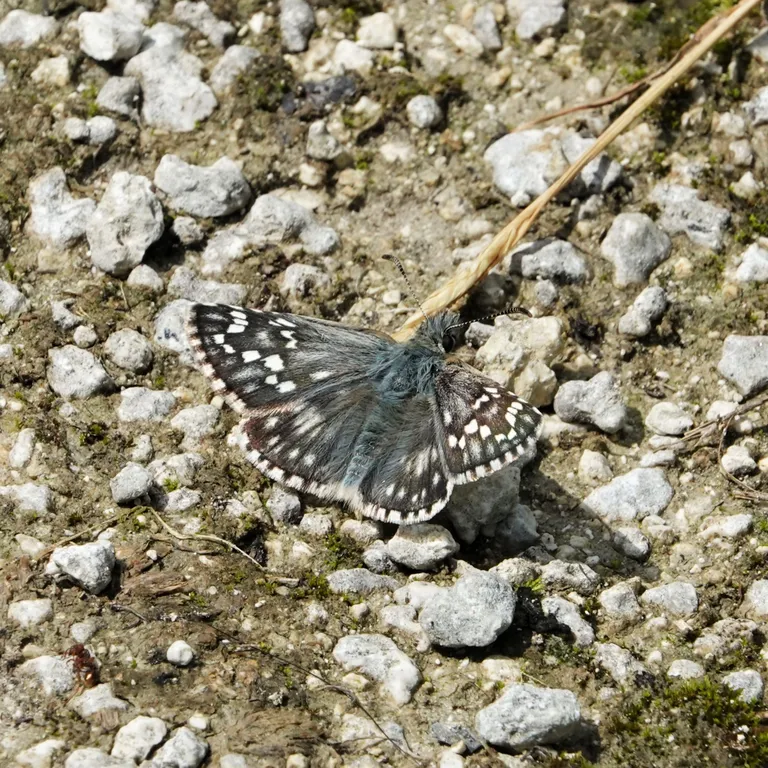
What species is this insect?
Pyrgus carthami (also Pyrgus fritillarius)
